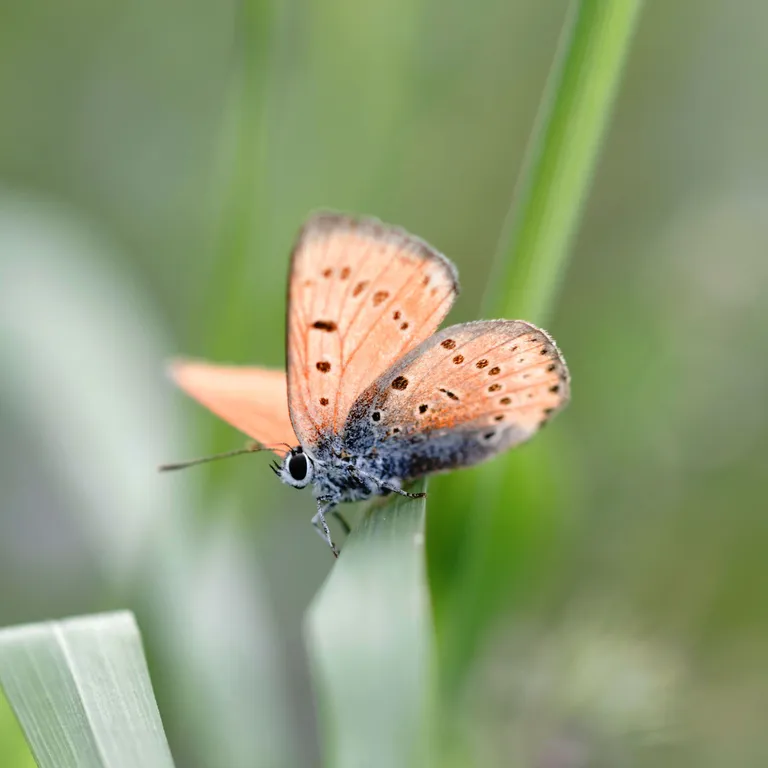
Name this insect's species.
Lycaena dispar
